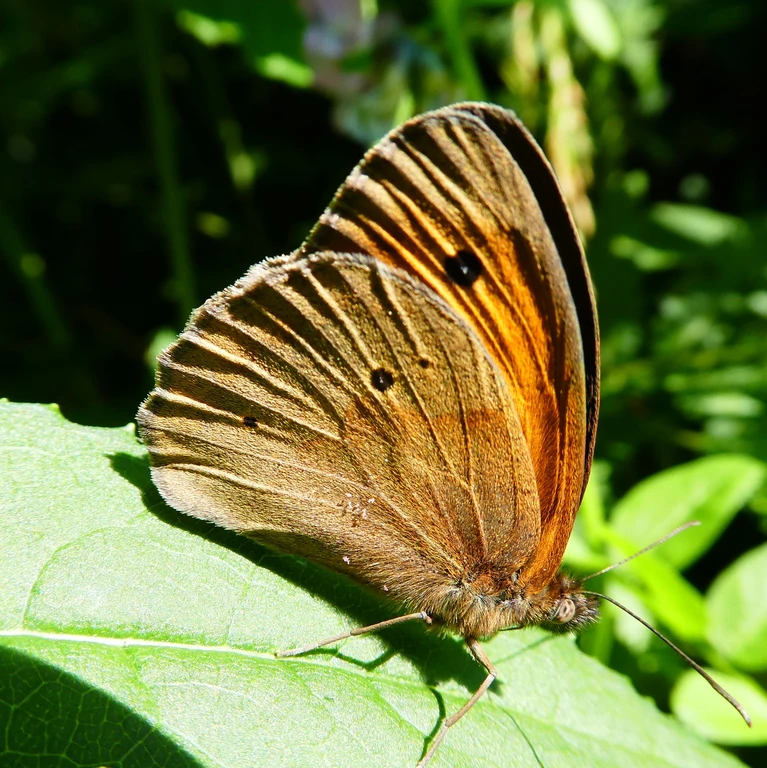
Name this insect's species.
Maniola jurtina
